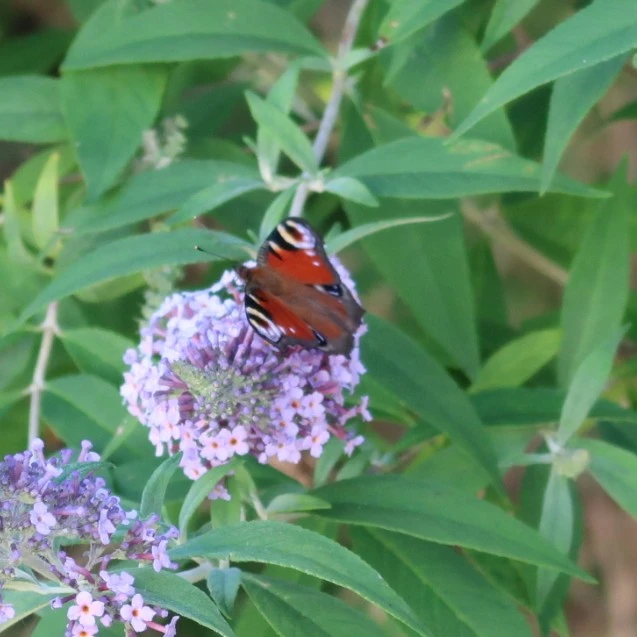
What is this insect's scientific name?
Aglais io
